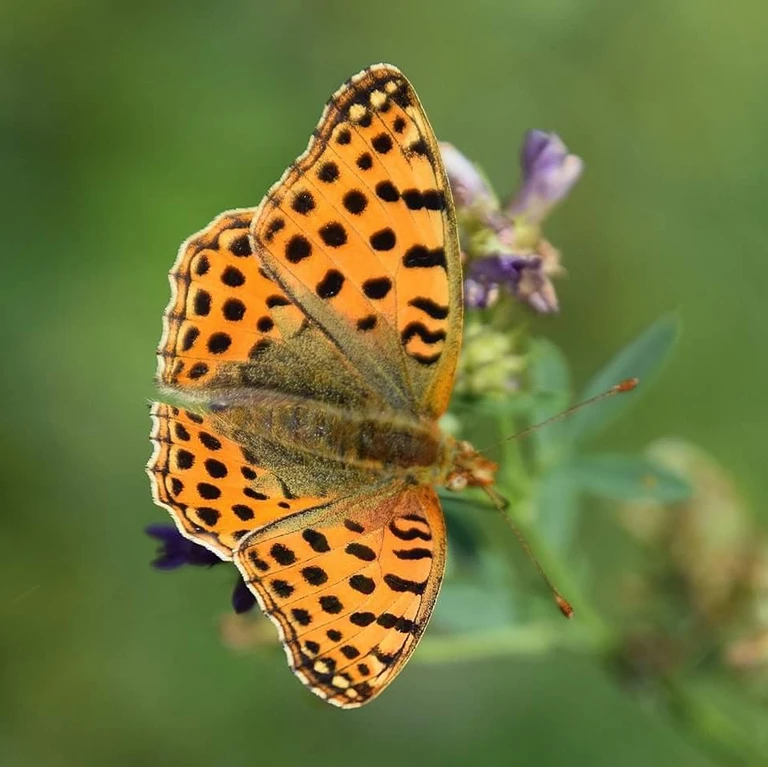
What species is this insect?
Issoria lathonia
